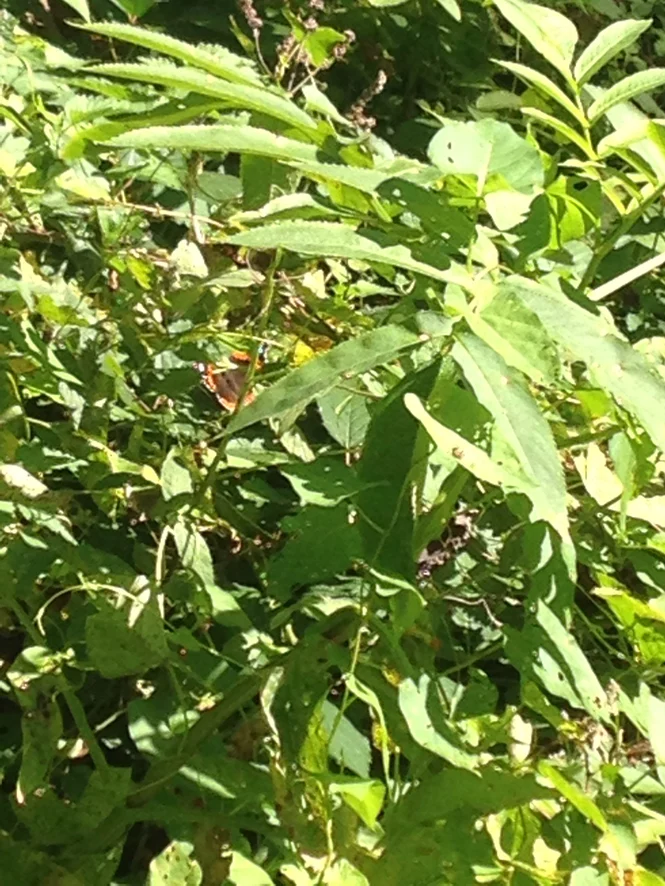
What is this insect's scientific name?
Vanessa atalanta
